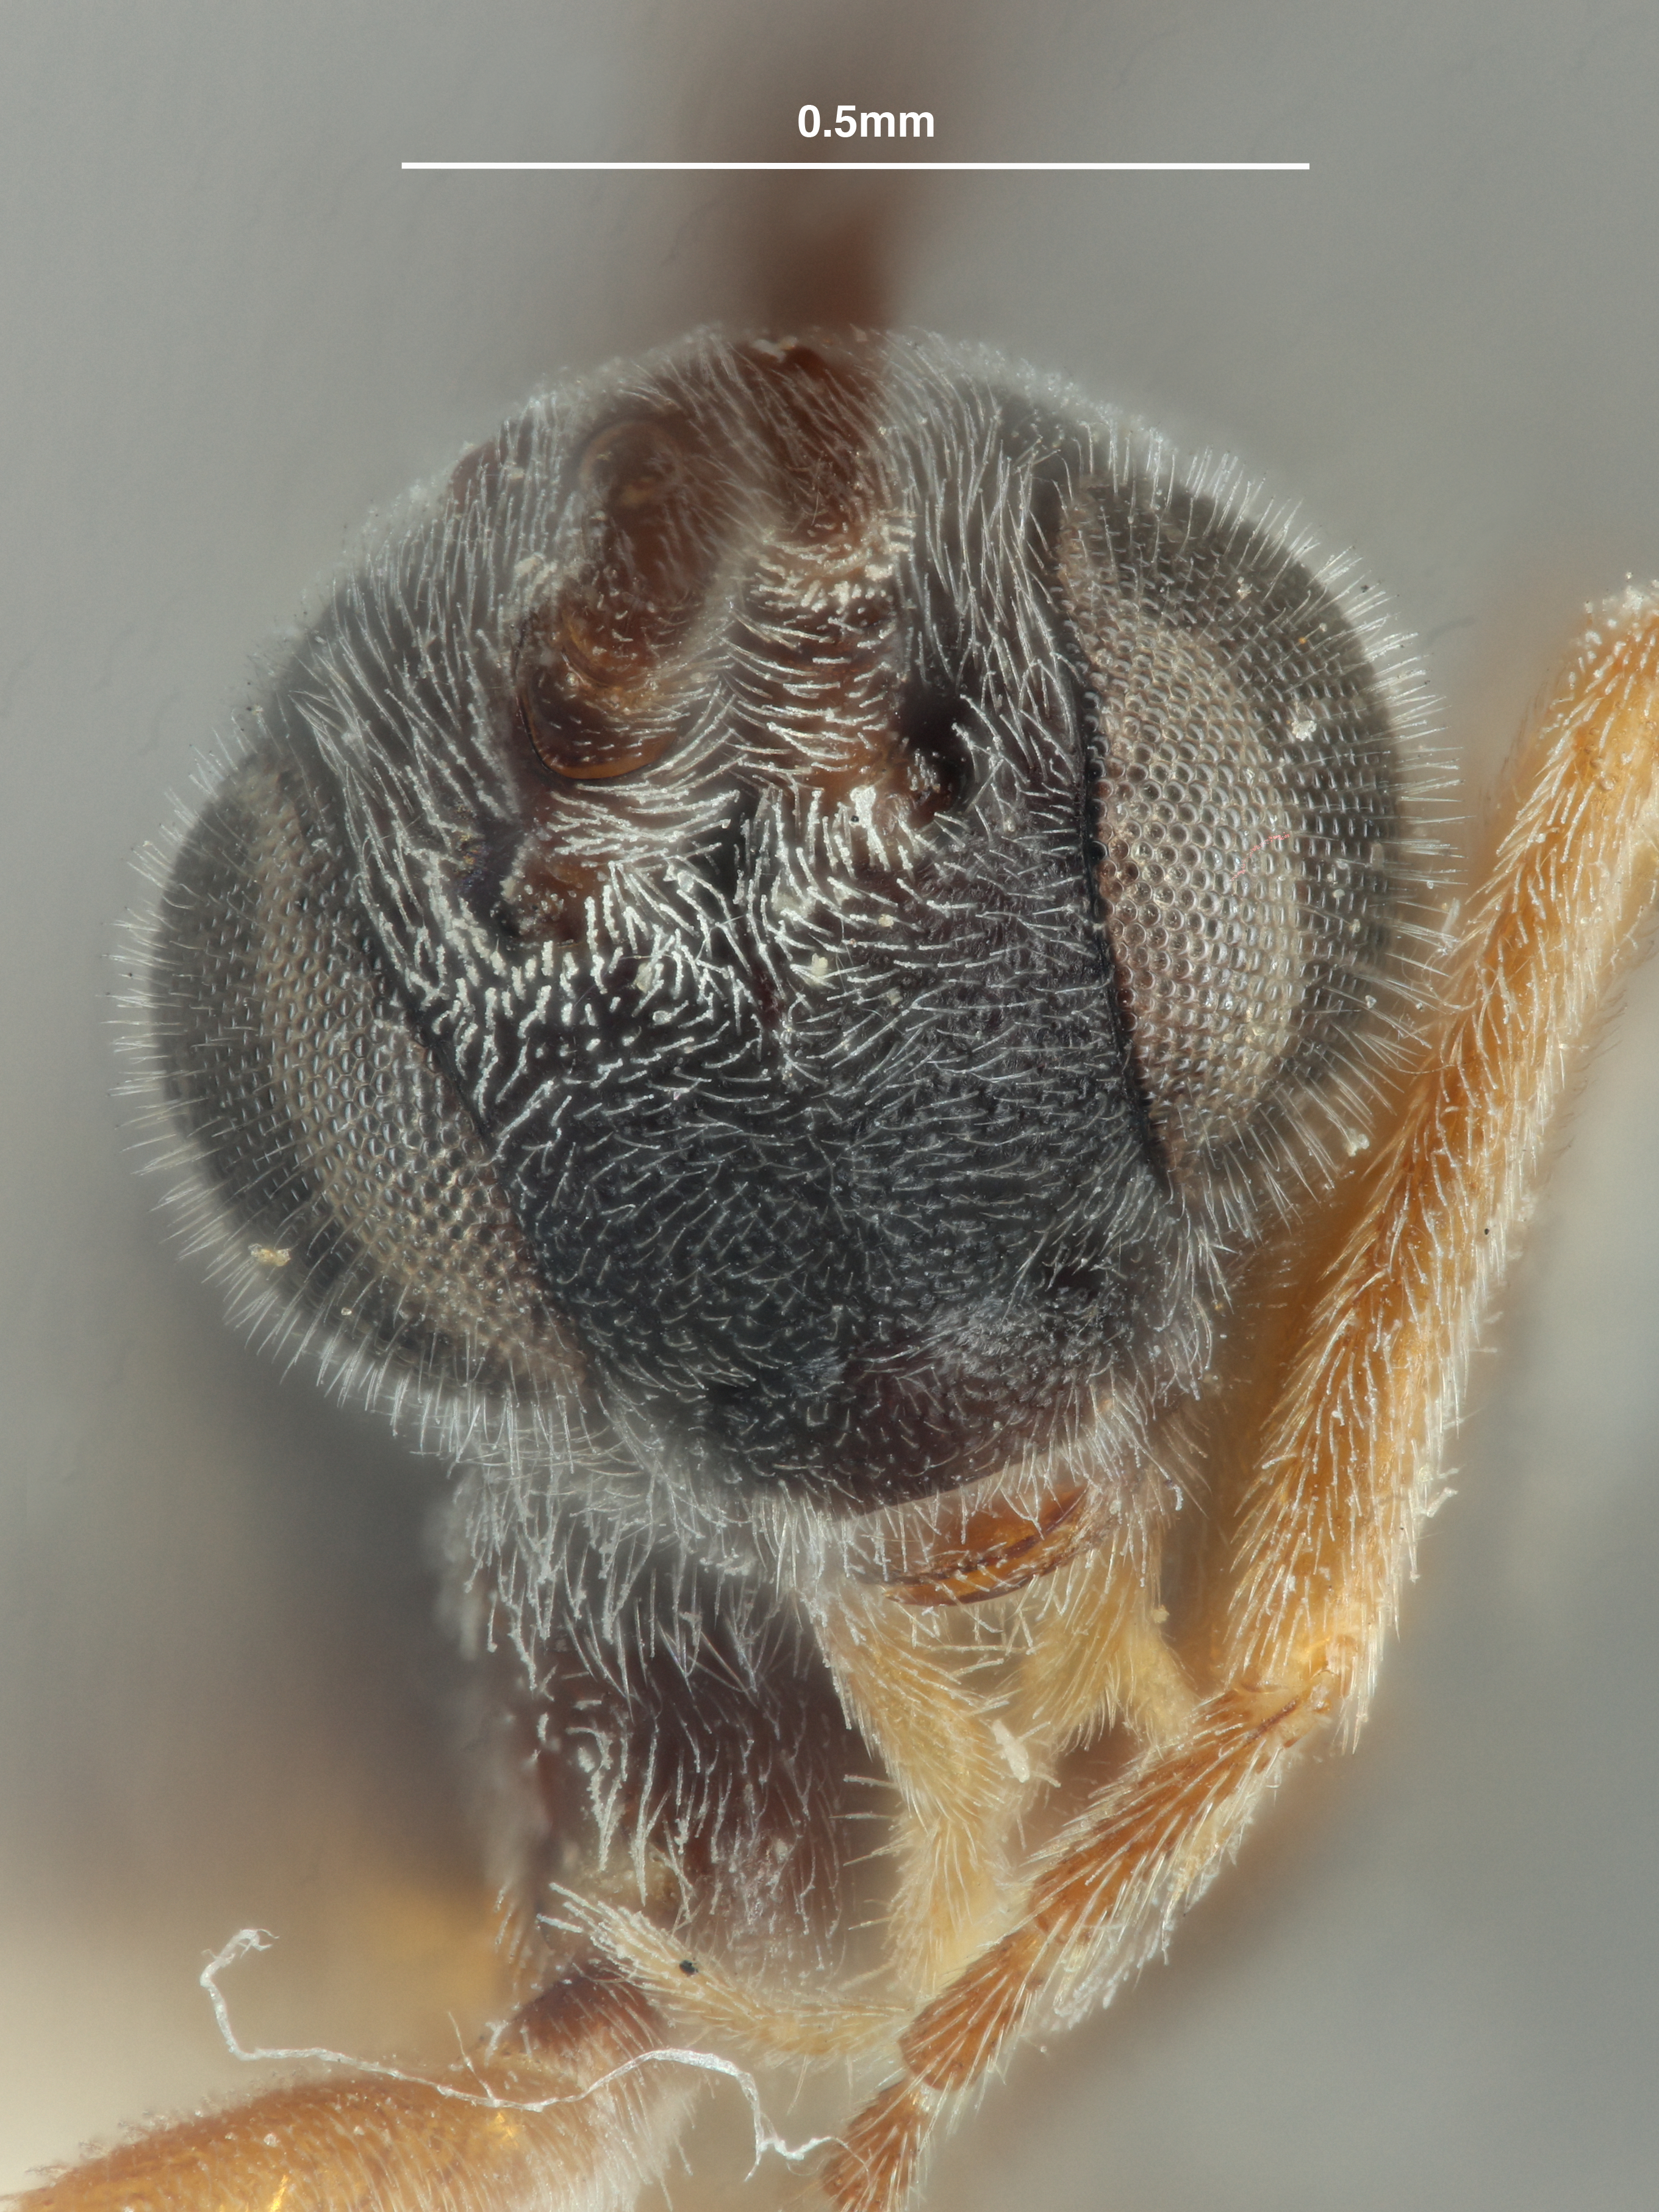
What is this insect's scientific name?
Microplitis manillae
